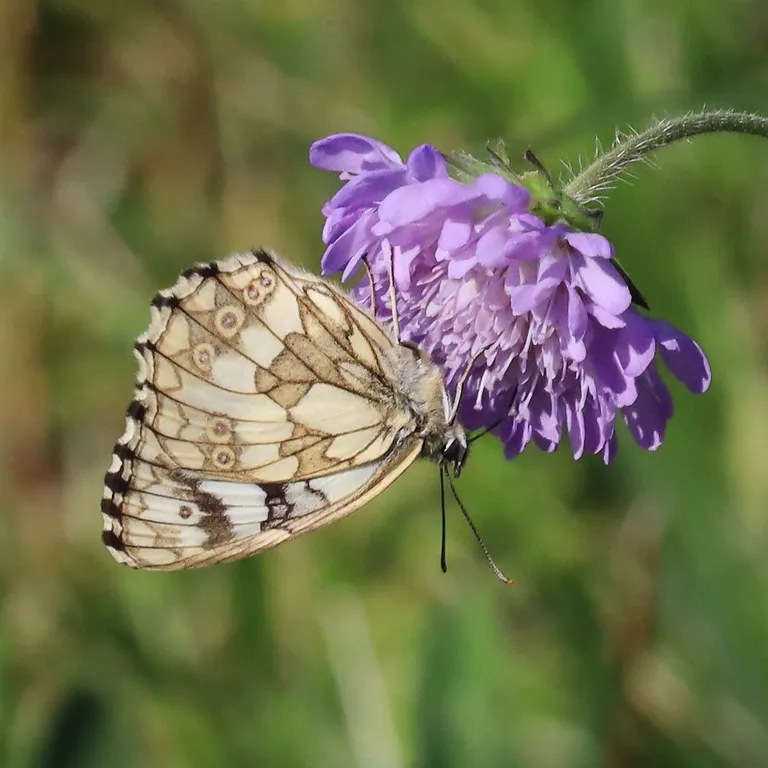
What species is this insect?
Melanargia galathea
